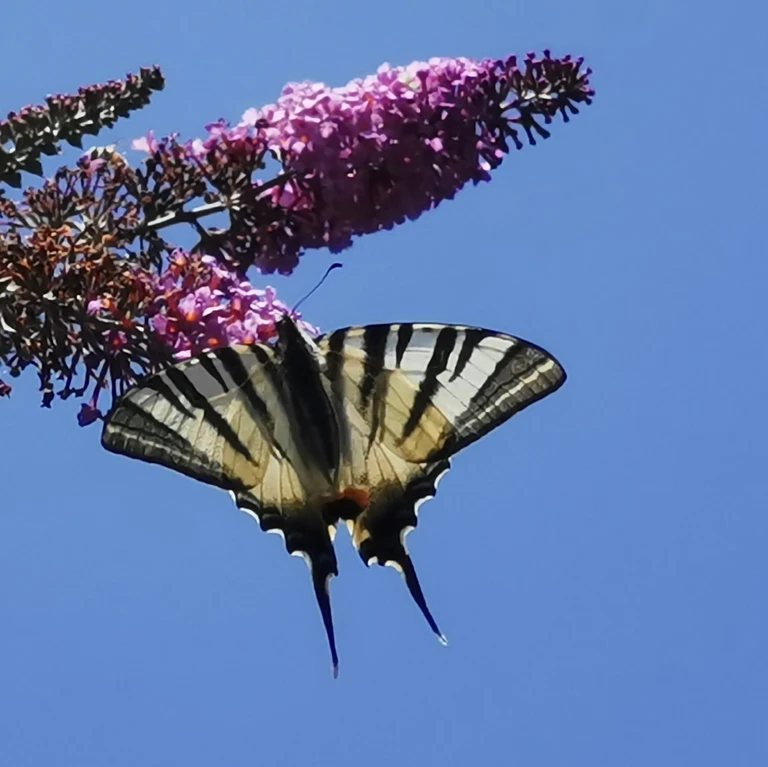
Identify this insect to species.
Iphiclides podalirius
